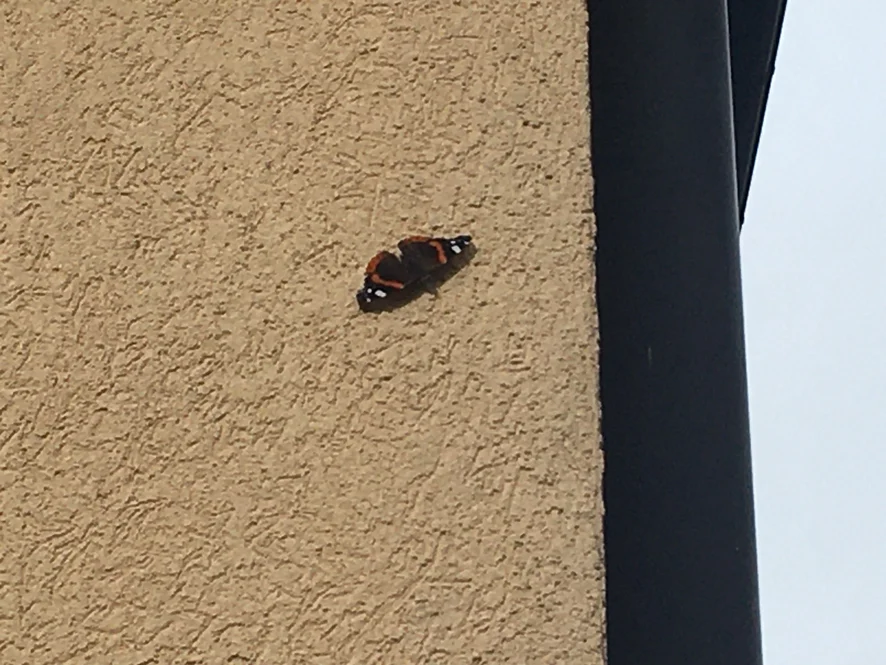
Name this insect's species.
Vanessa atalanta
